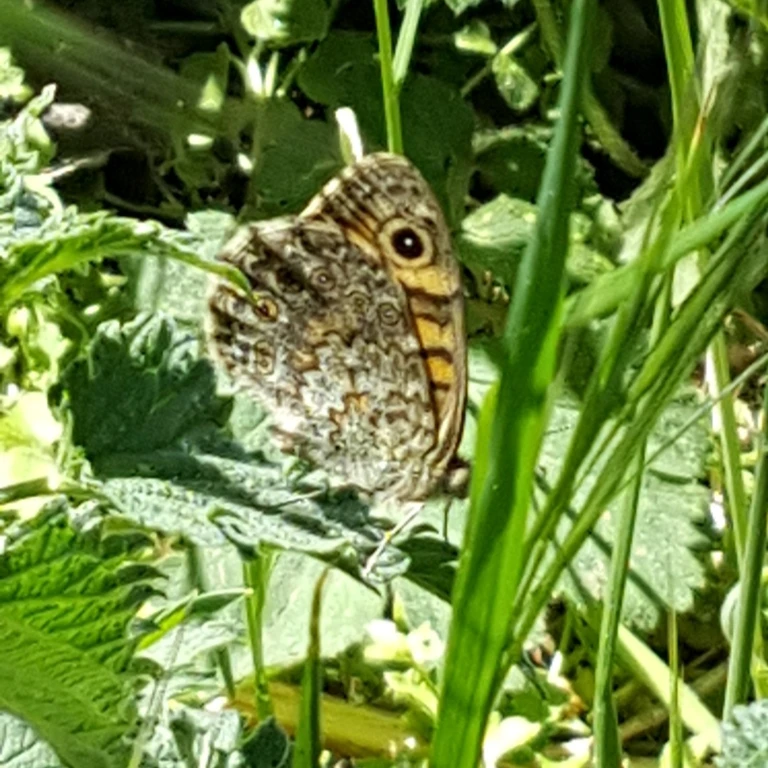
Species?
Lasiommata megera (also Pararge megera)
